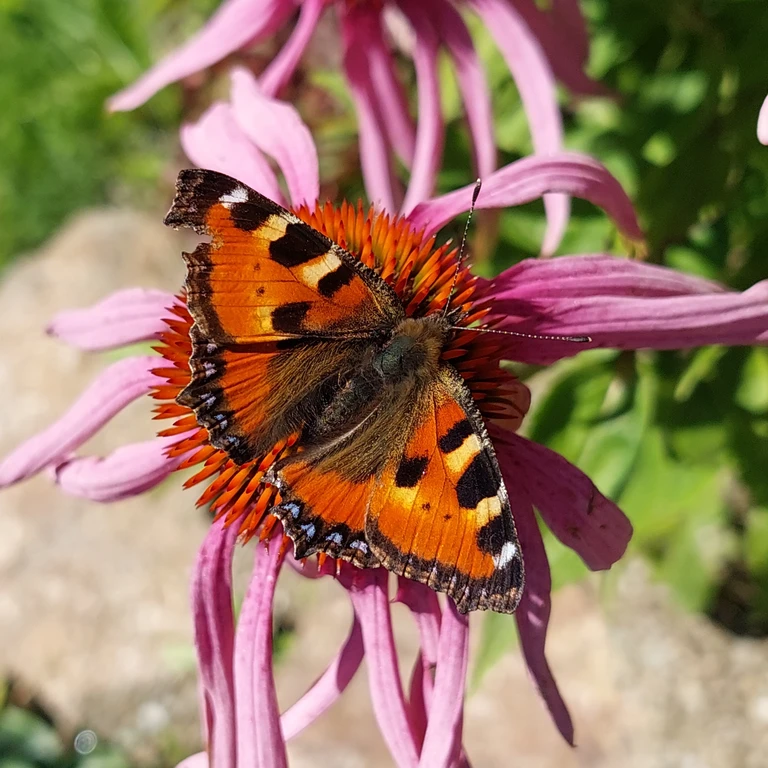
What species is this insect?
Aglais urticae
